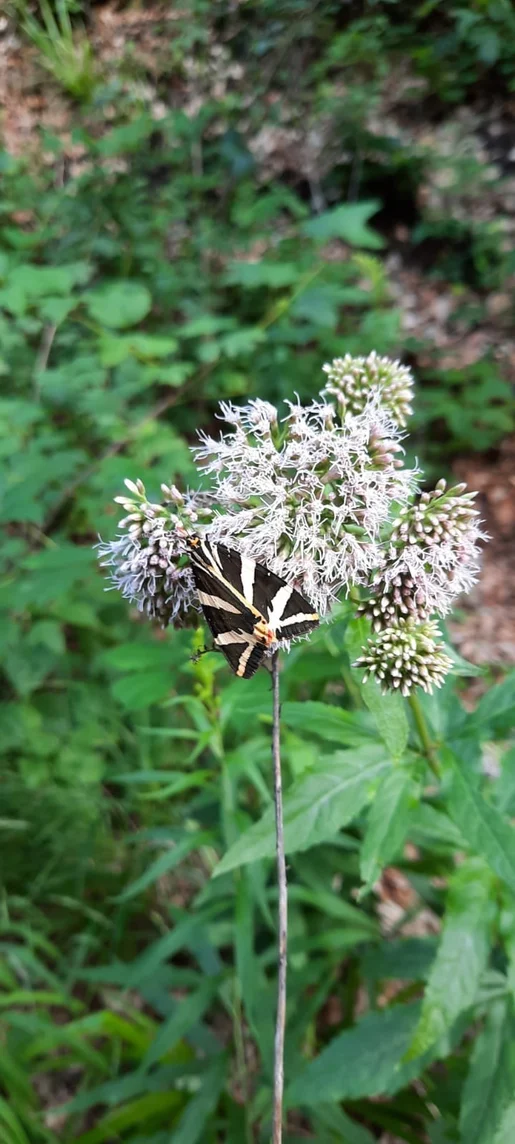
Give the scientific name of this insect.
Euplagia quadripunctaria
